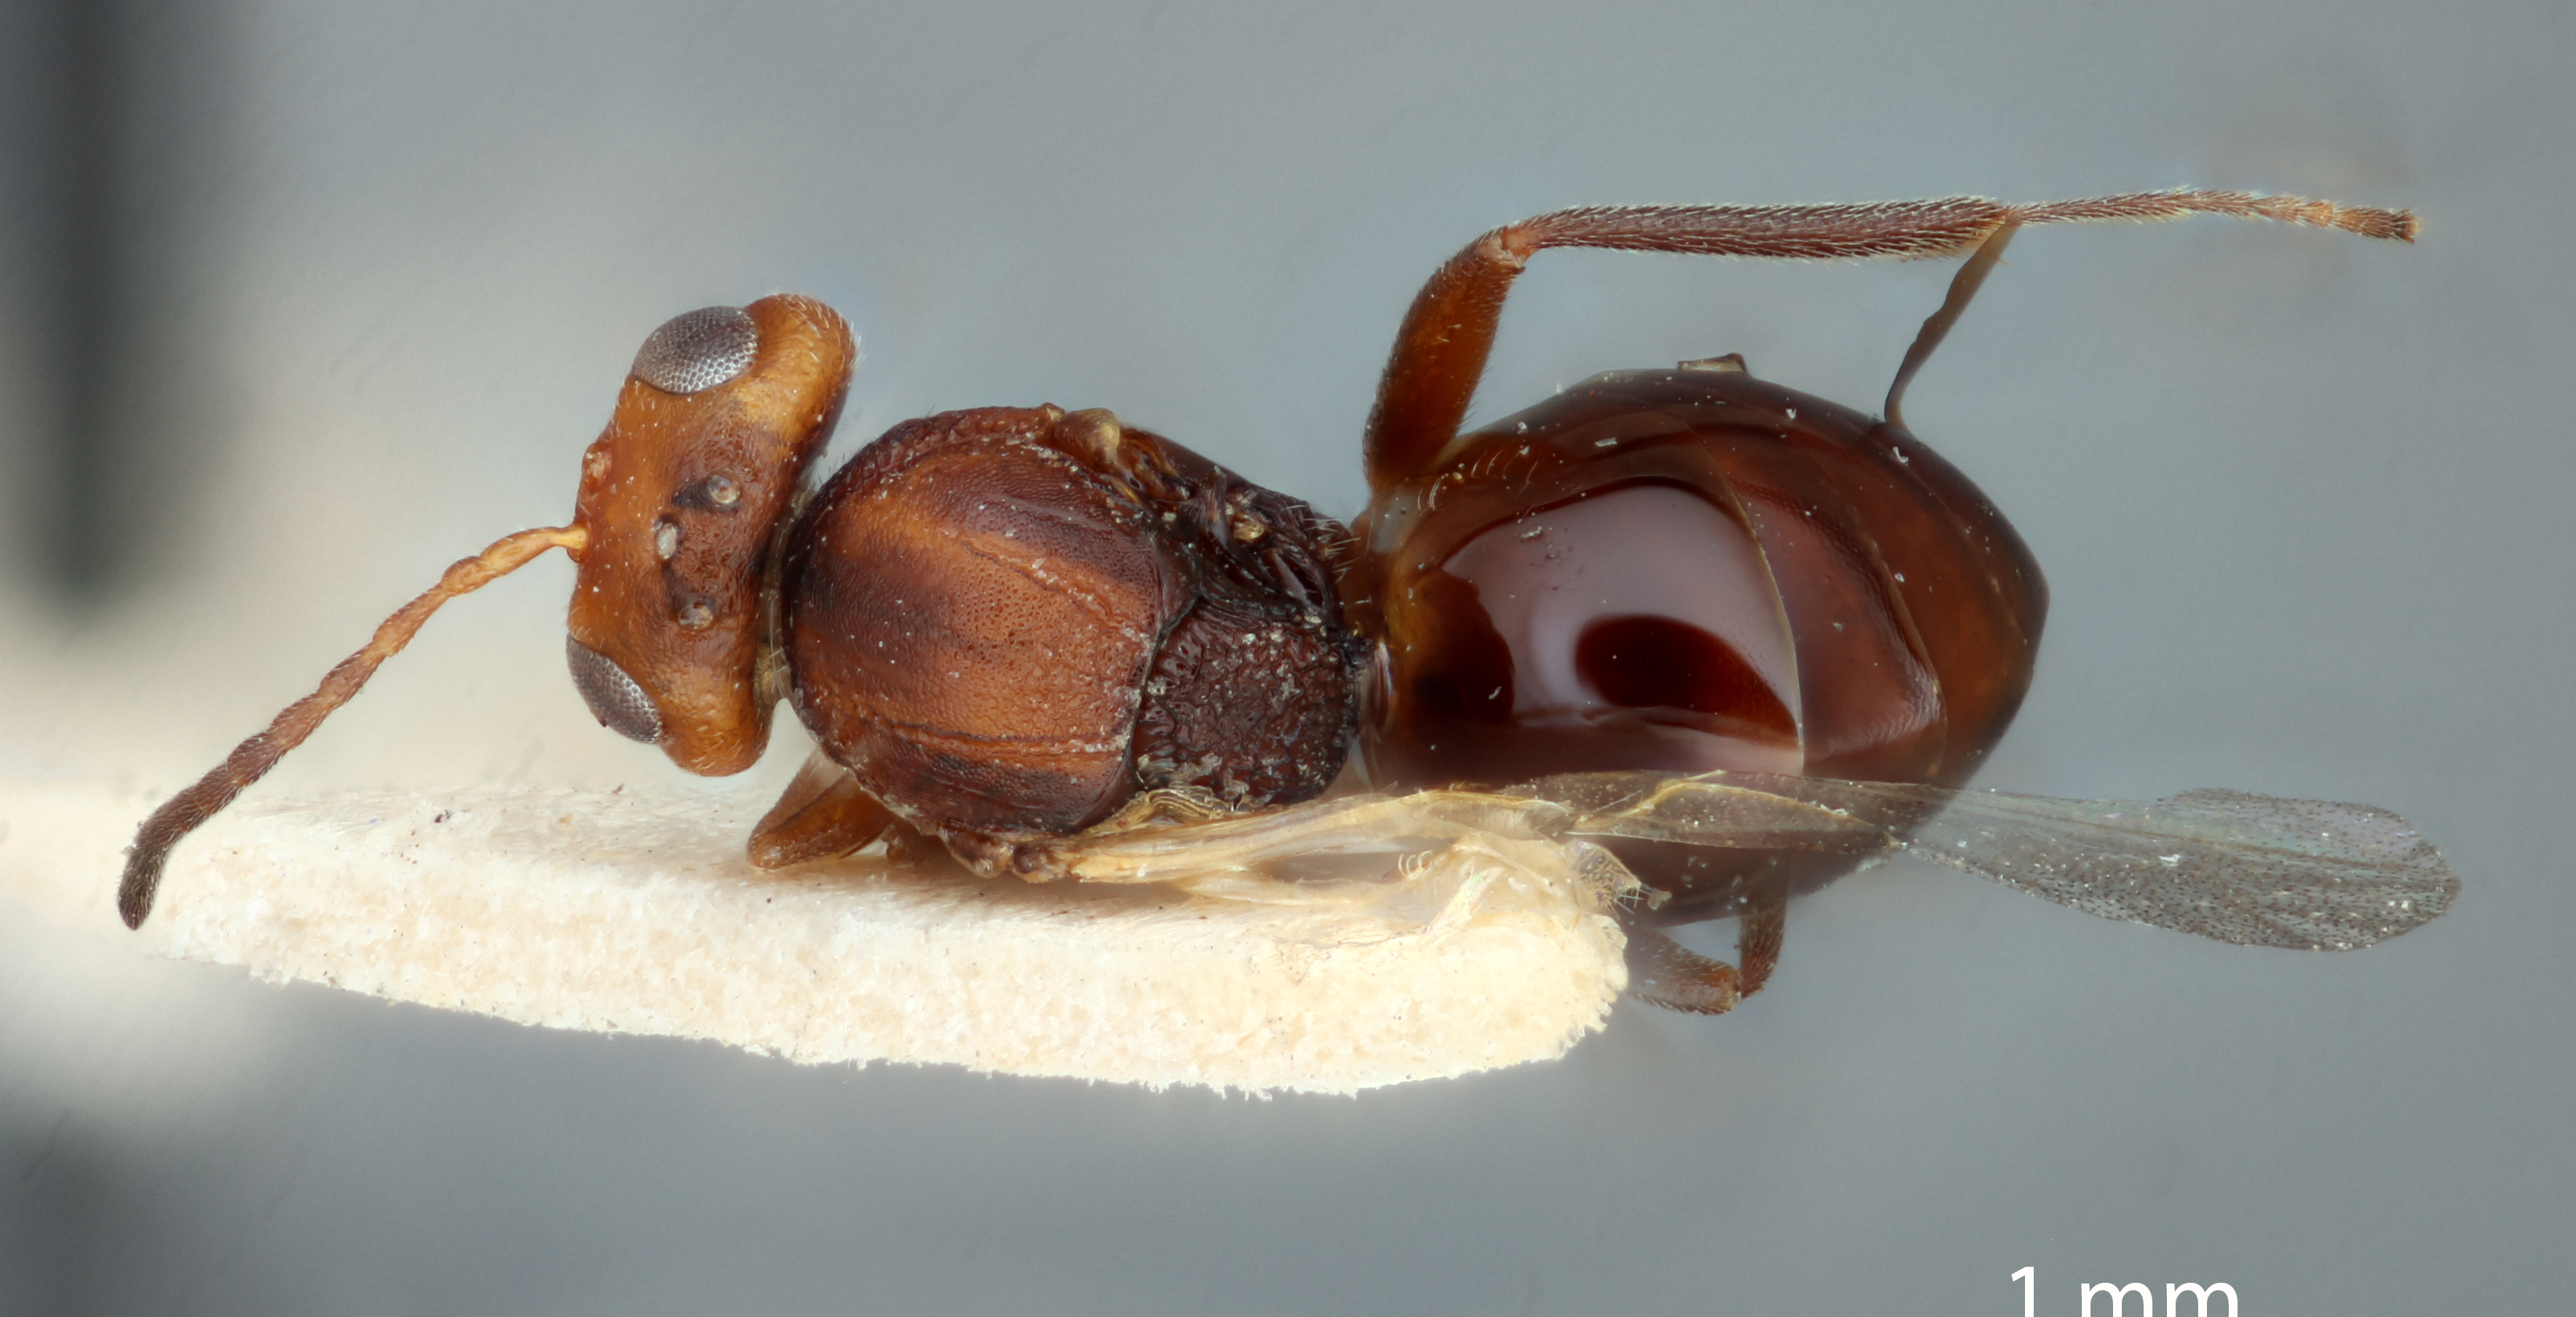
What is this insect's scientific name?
Callirhytis sonorae
